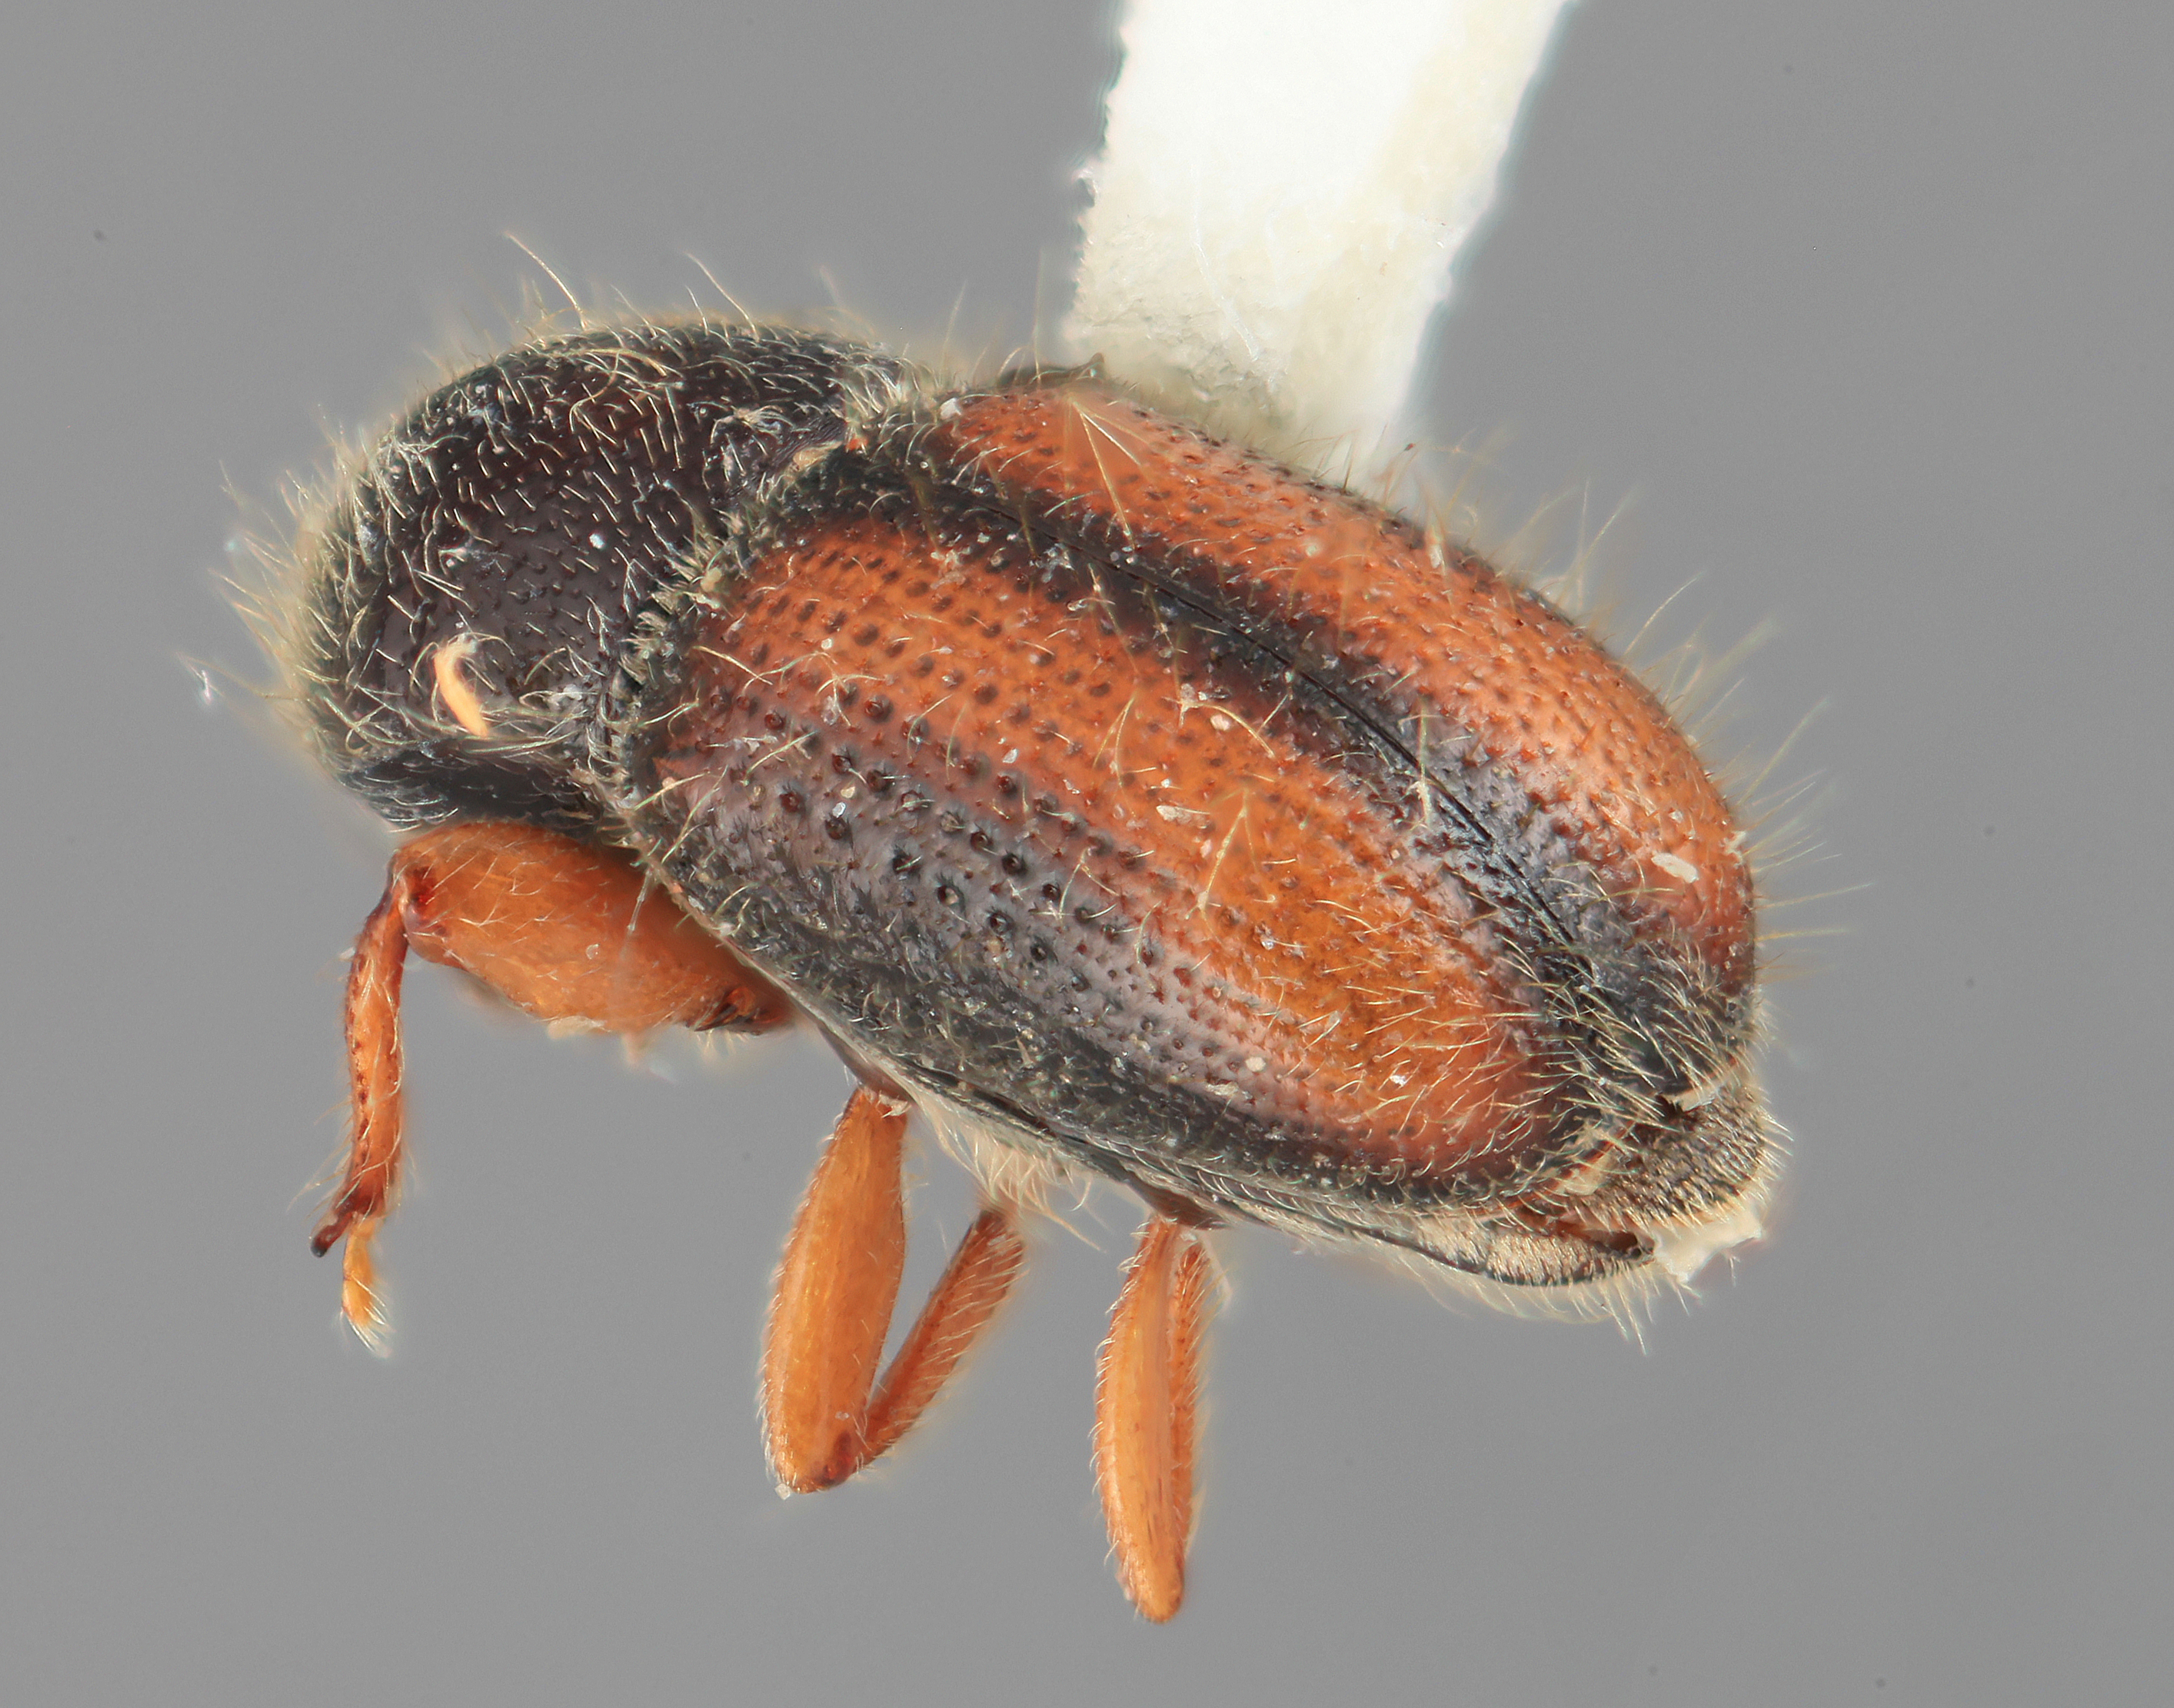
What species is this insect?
Scolytodes varius
